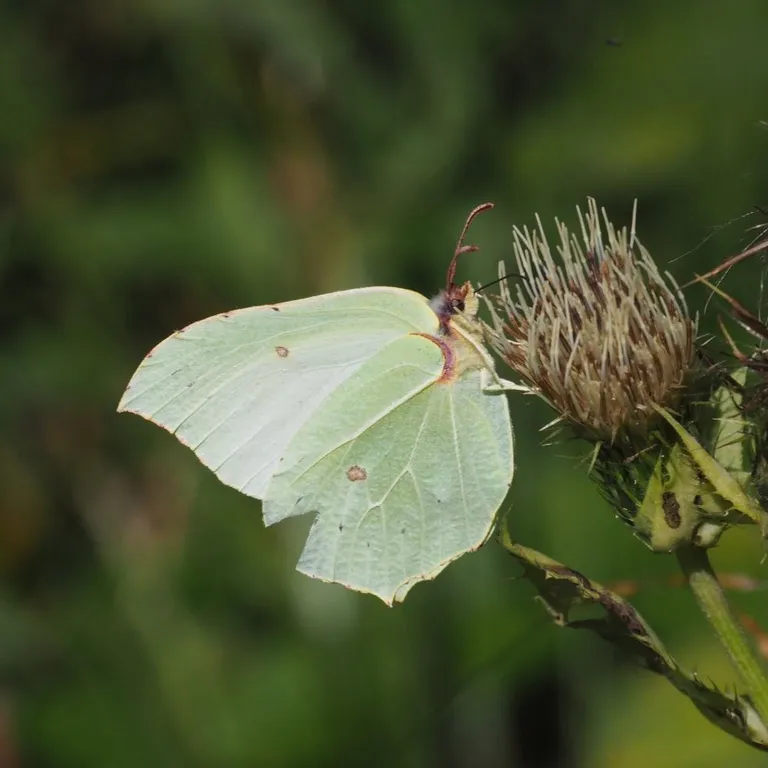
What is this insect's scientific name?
Gonepteryx rhamni
